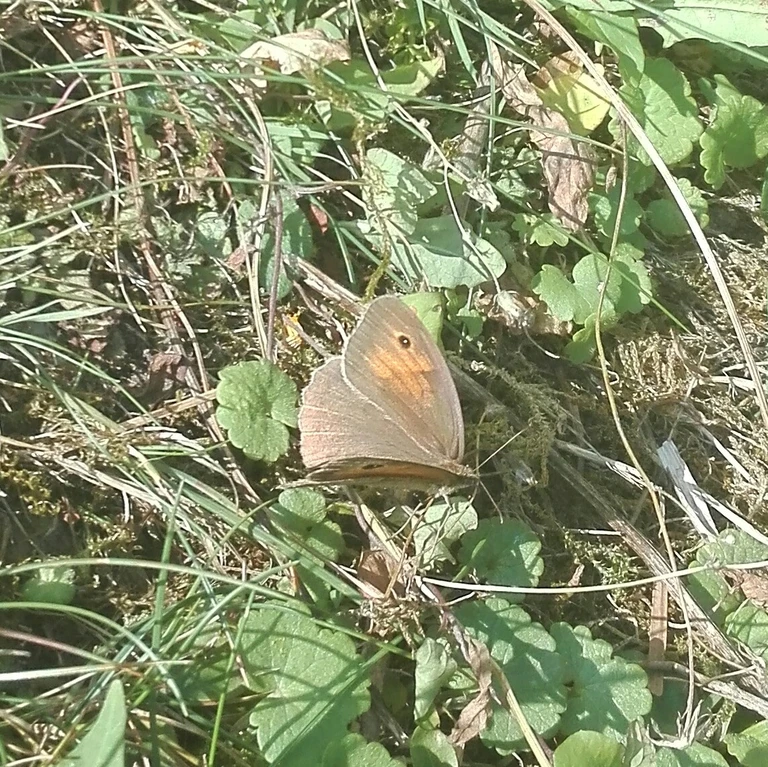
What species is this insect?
Maniola jurtina
